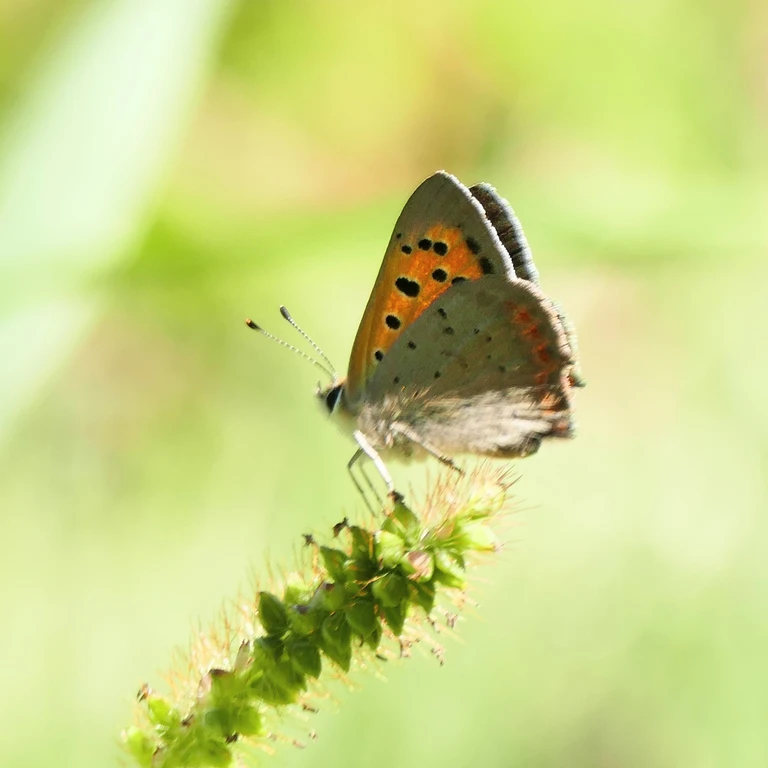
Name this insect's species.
Lycaena phlaeas
